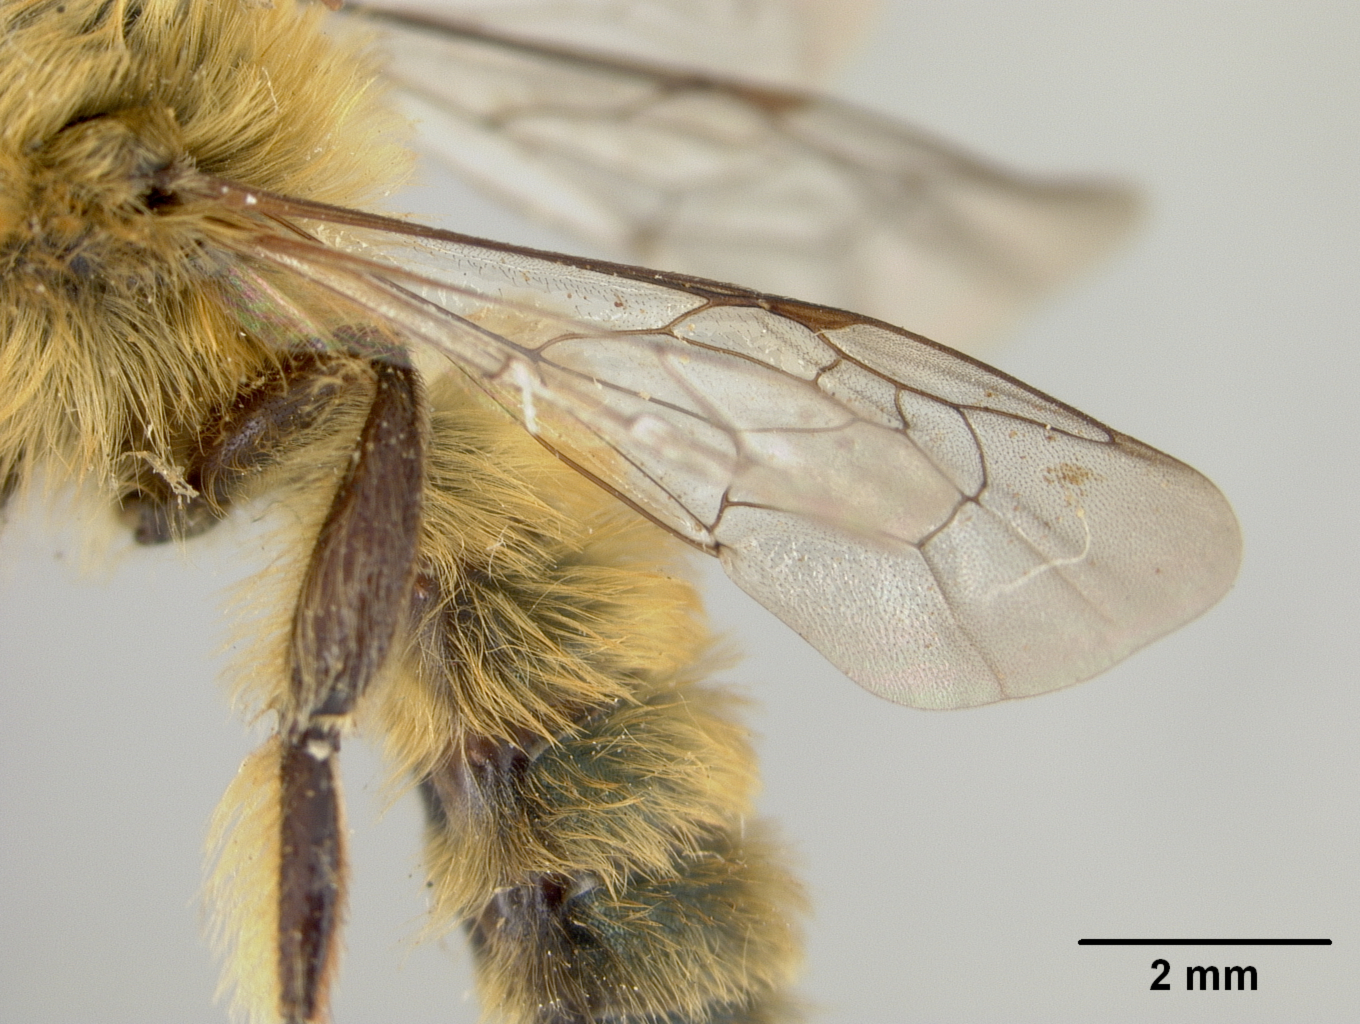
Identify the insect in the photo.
Lonchopria alopex
